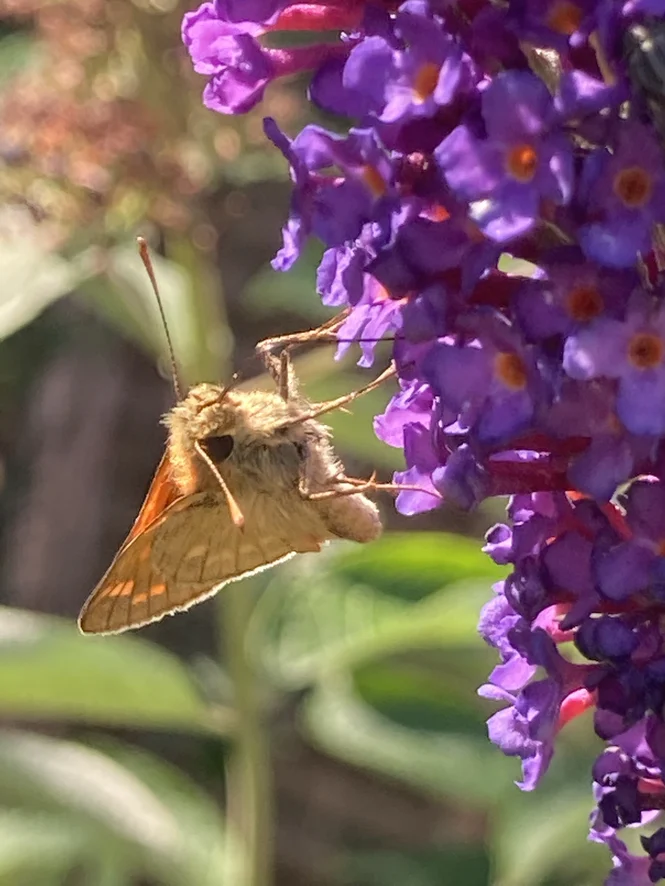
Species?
Ochlodes sylvanus (also Ochlodes venata)
